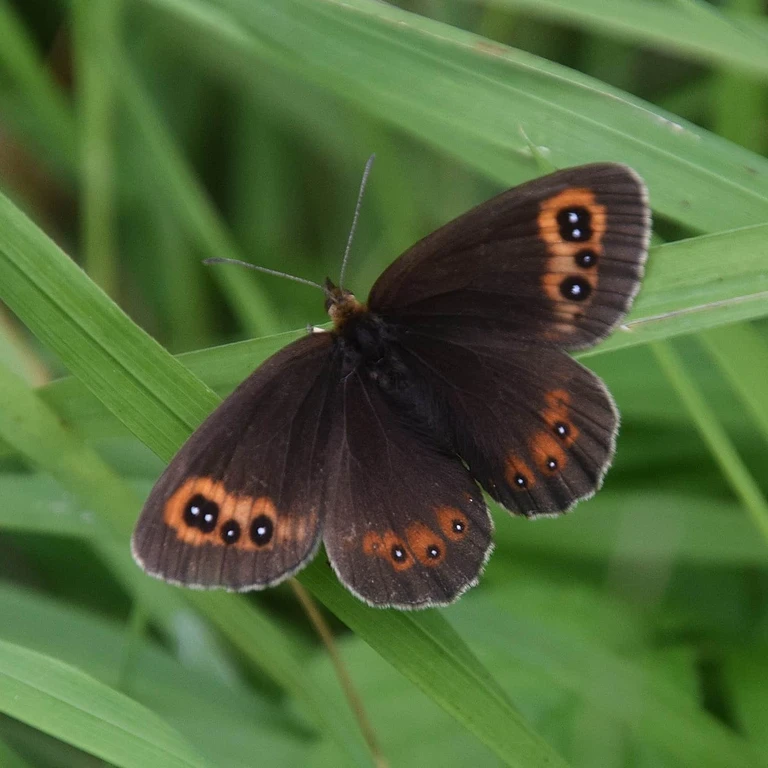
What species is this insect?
Erebia aethiops
